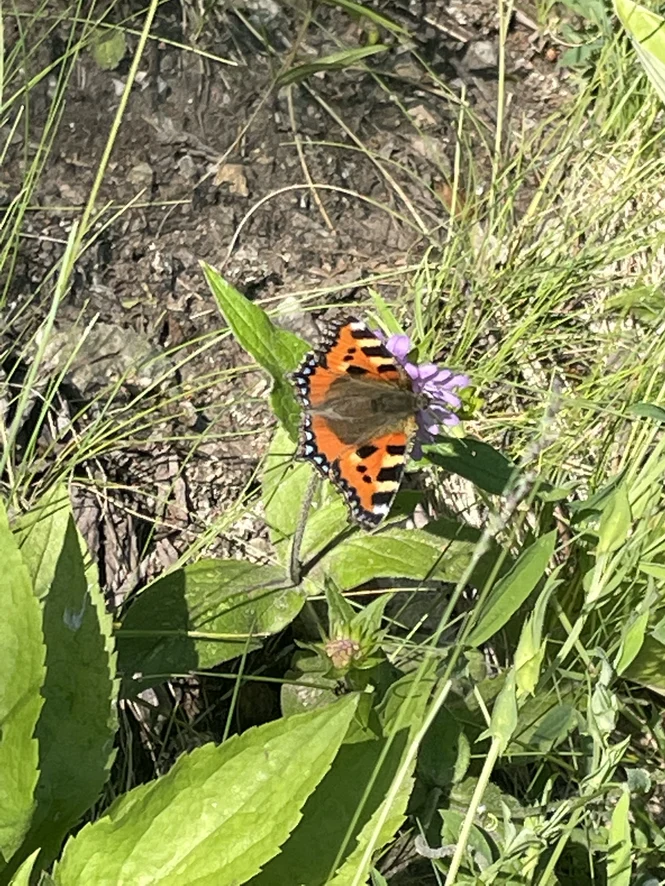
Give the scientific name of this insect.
Aglais urticae
